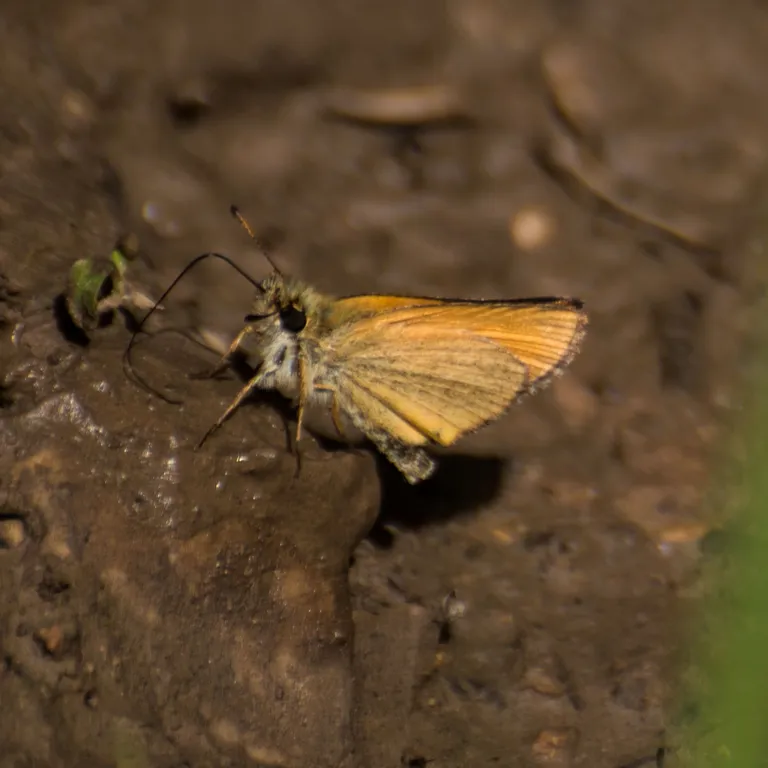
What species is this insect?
Thymelicus lineola
